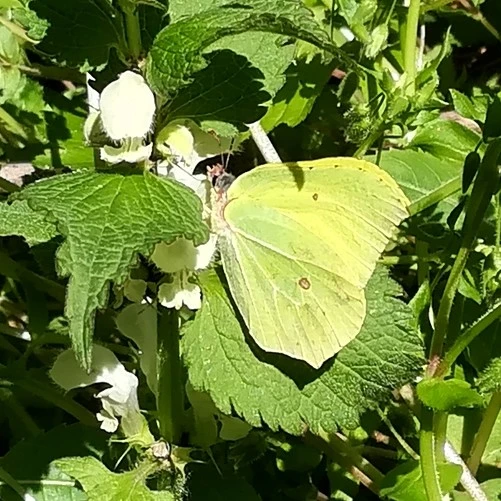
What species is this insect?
Gonepteryx rhamni
